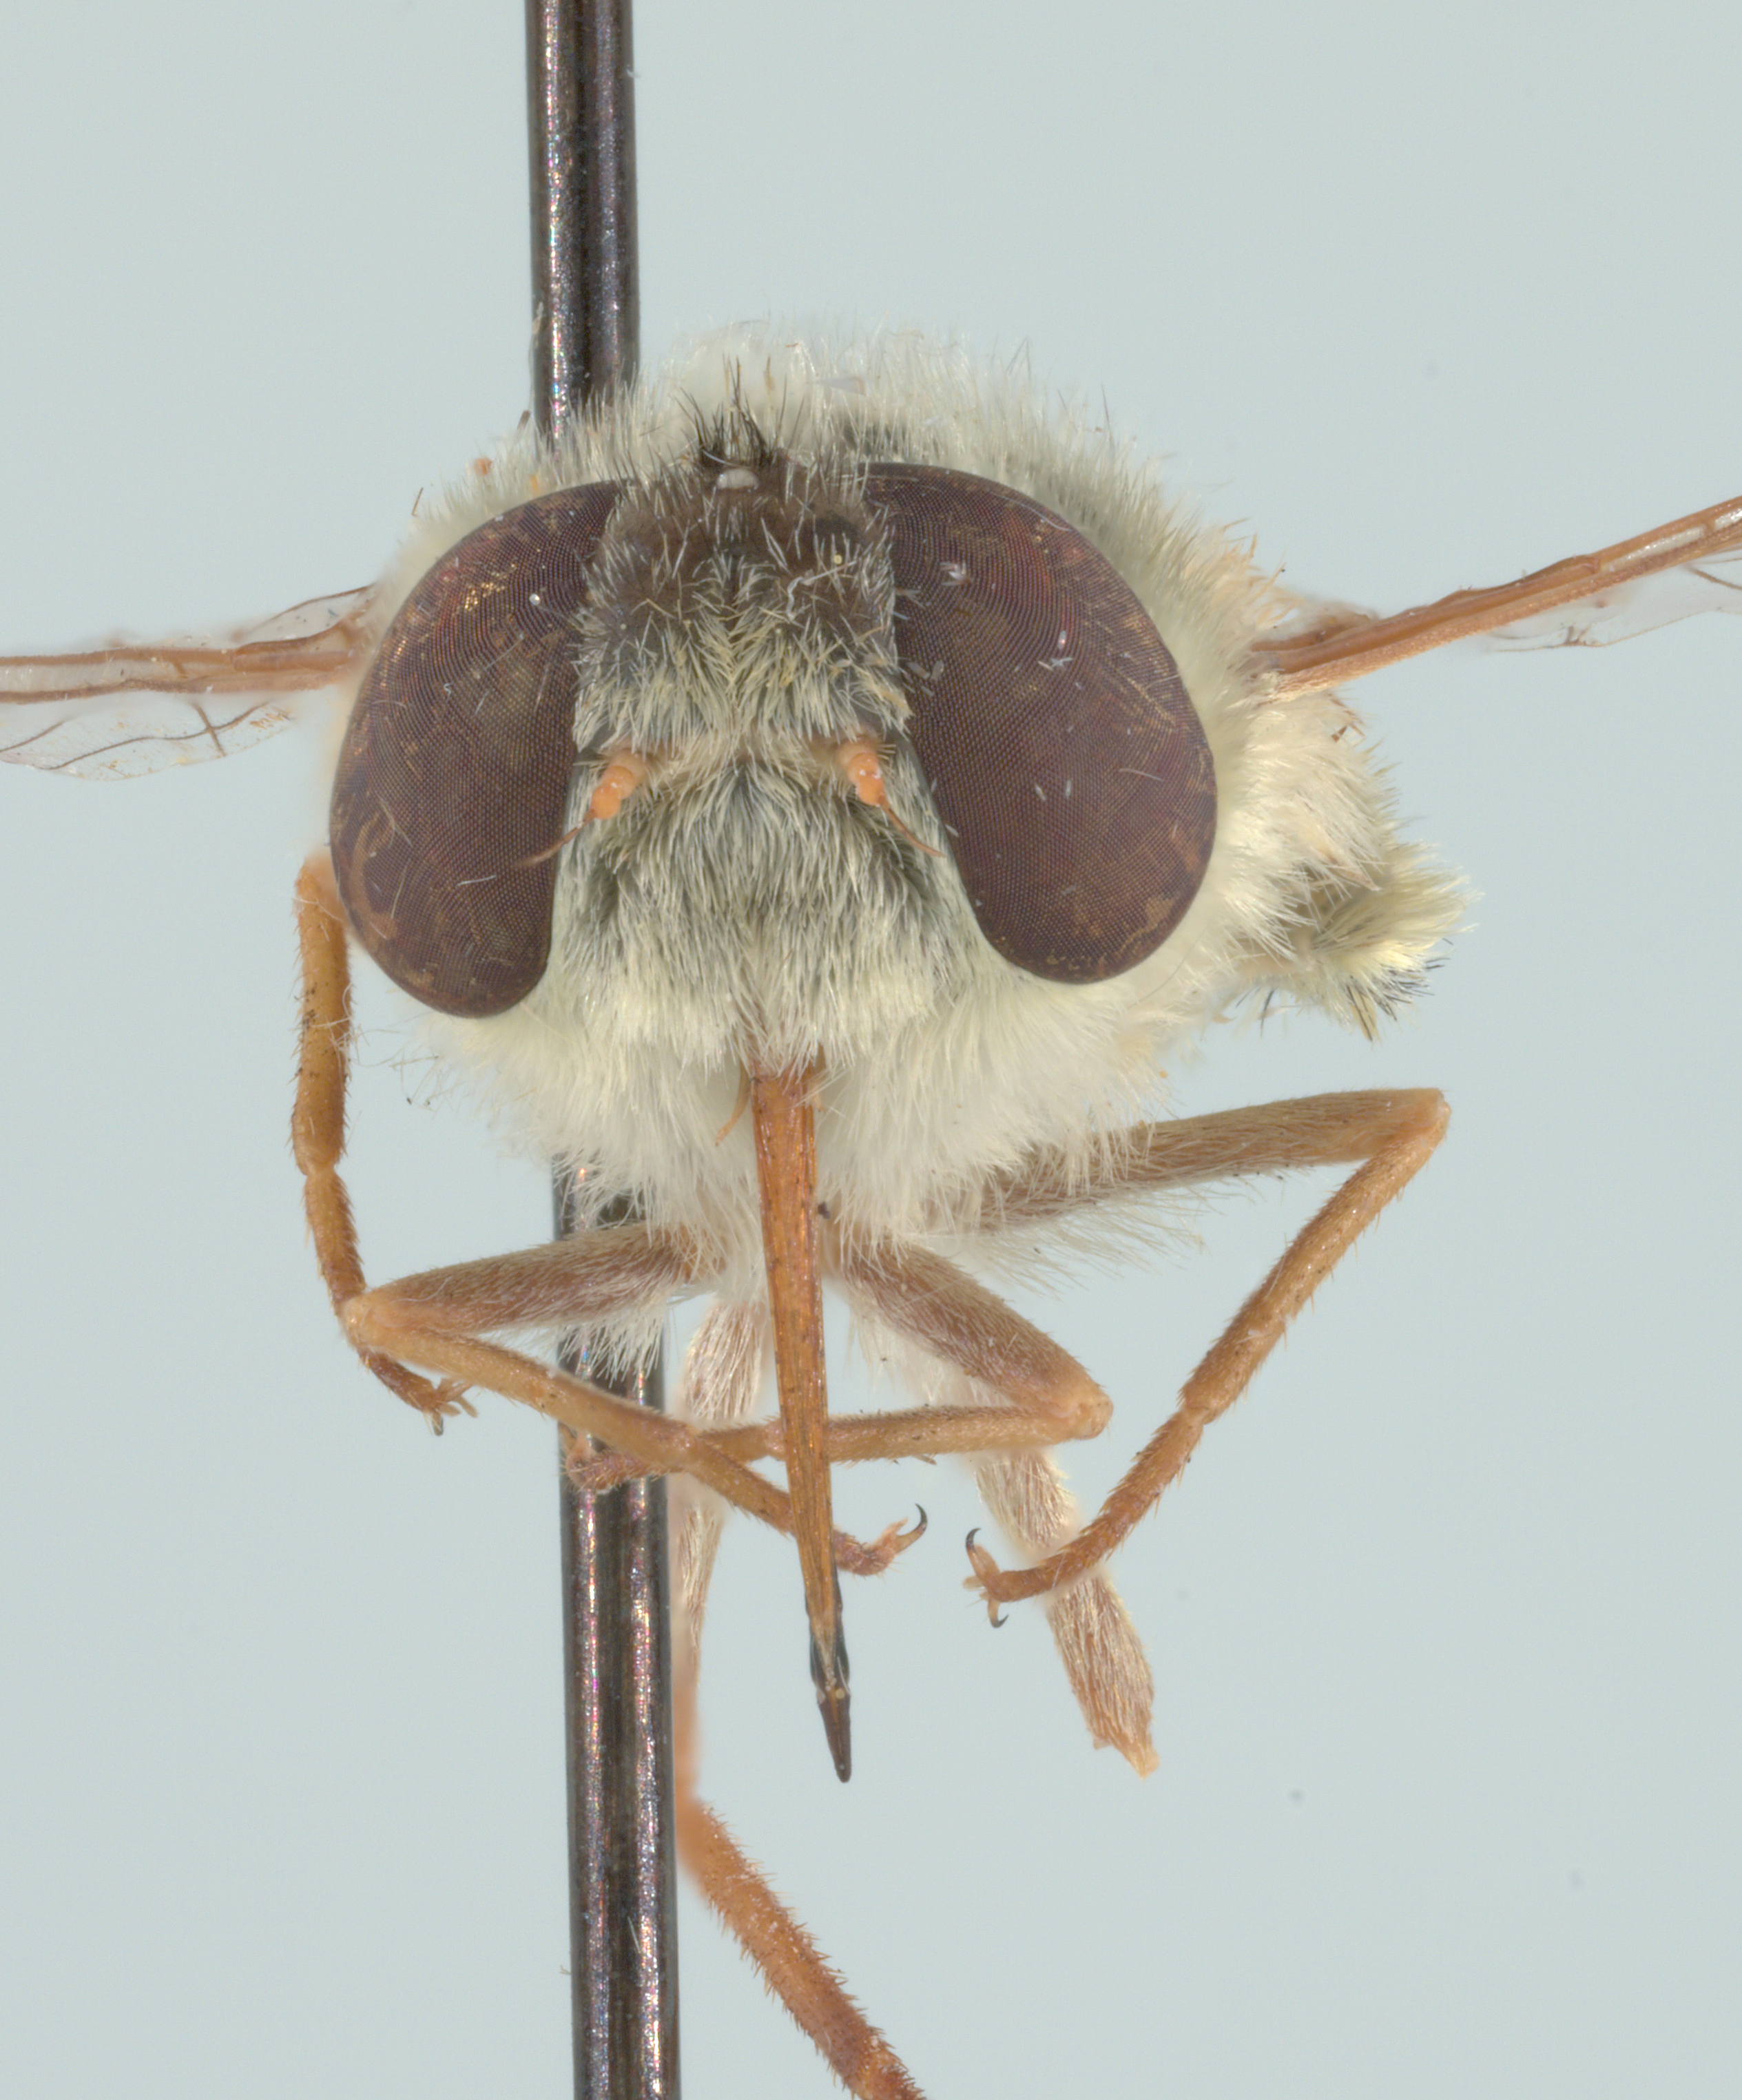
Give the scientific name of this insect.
Neorhynchocephalus sackenii
